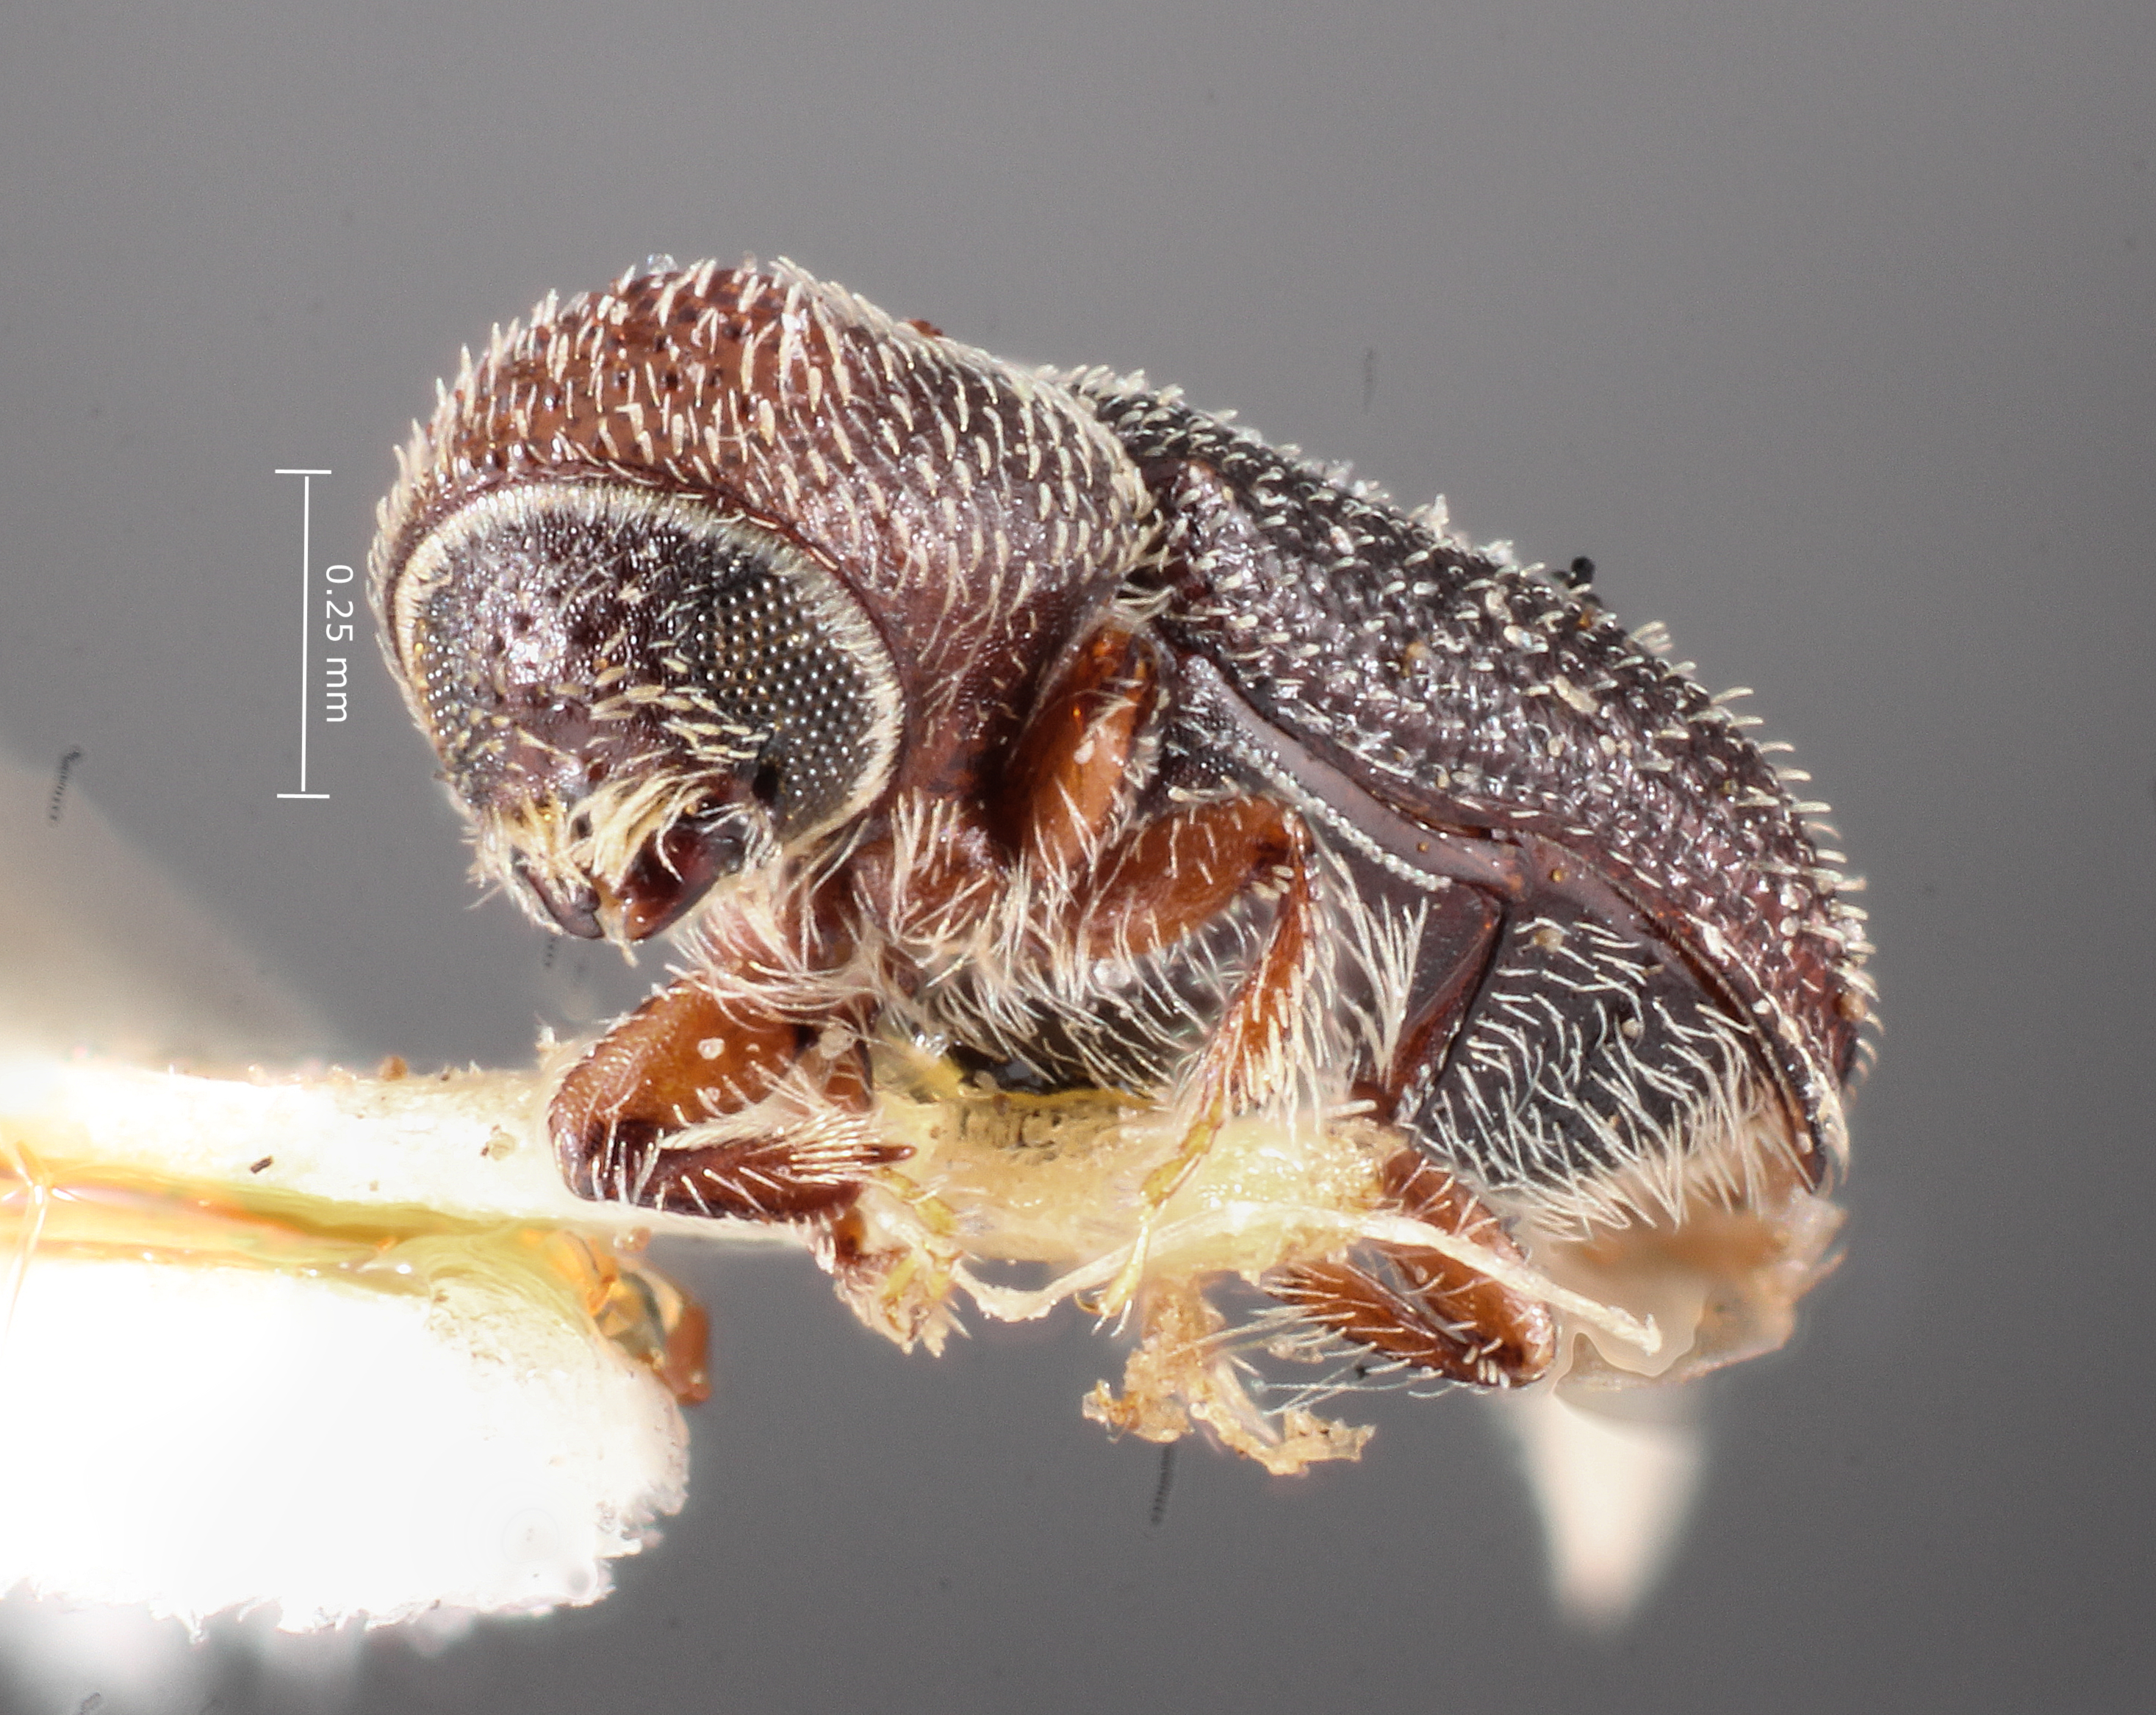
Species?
Micracisella subnitida
